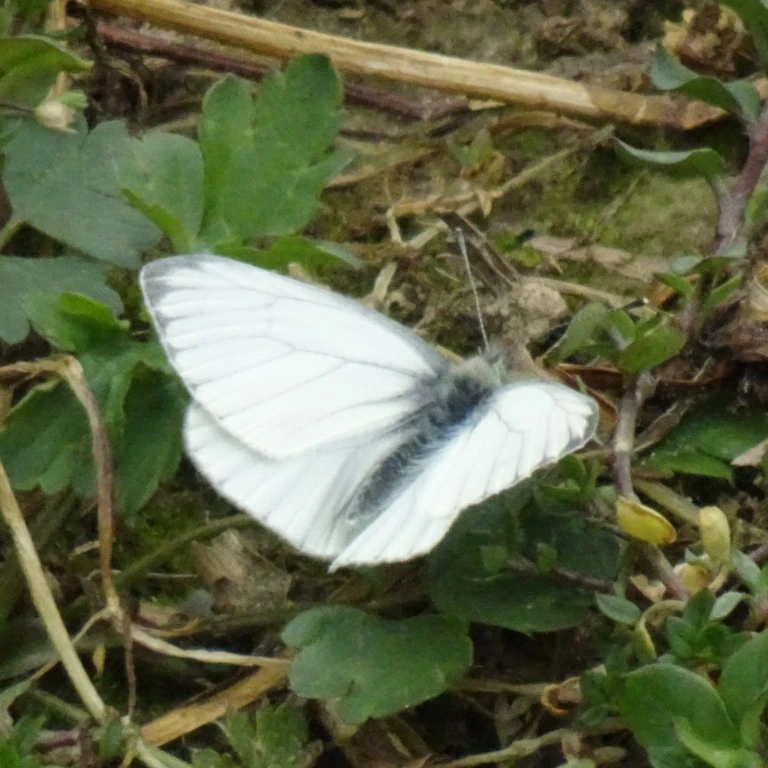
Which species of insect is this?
Pieris napi
